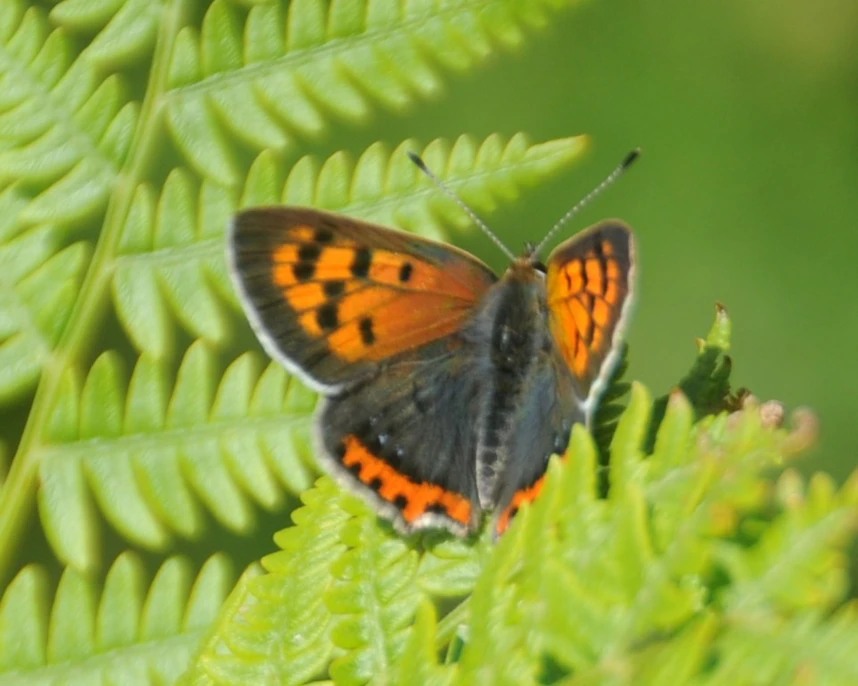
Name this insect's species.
Lycaena phlaeas
